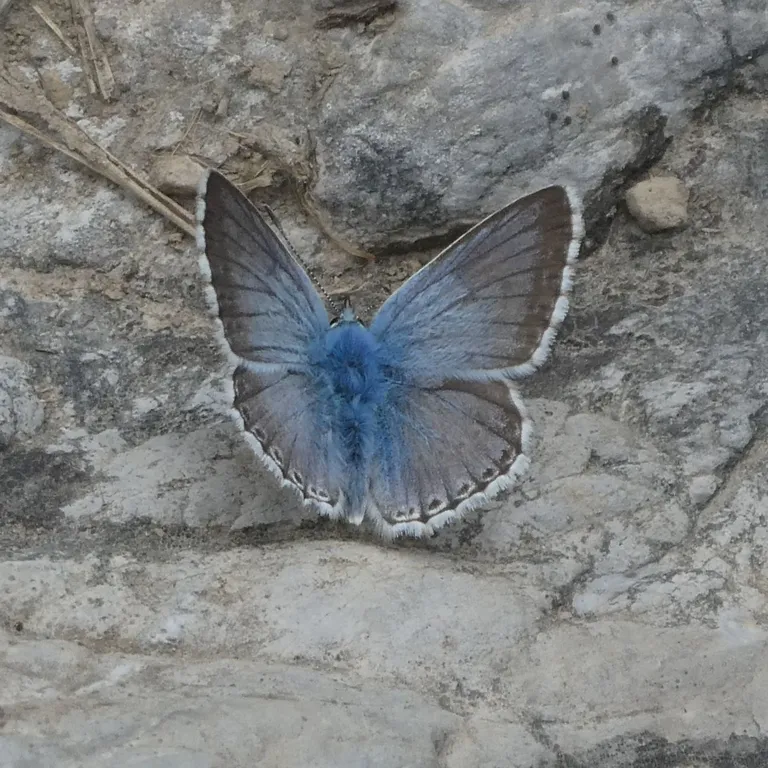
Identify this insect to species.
Lysandra coridon
